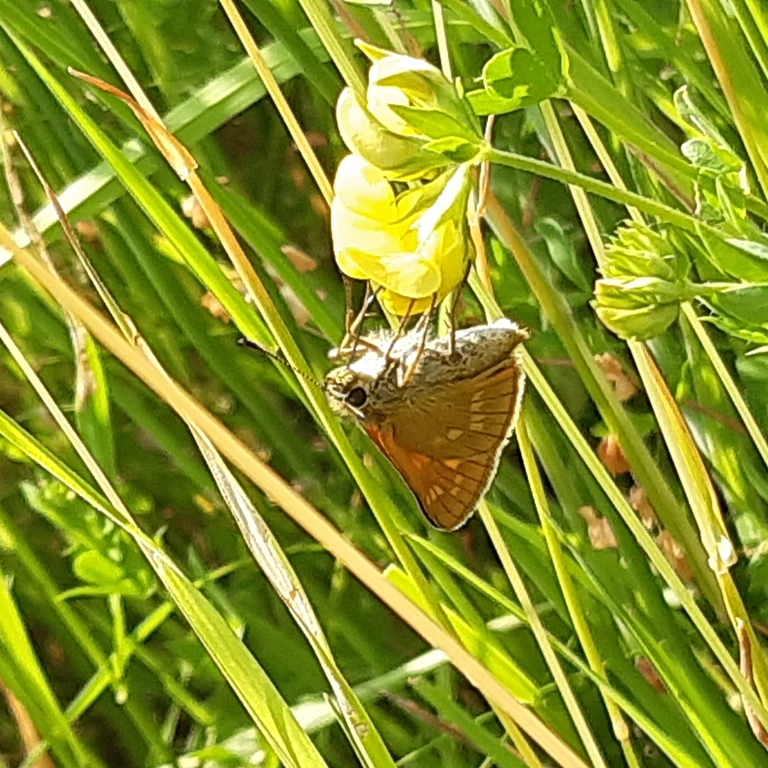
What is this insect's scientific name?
Ochlodes sylvanus (also Ochlodes venata)
